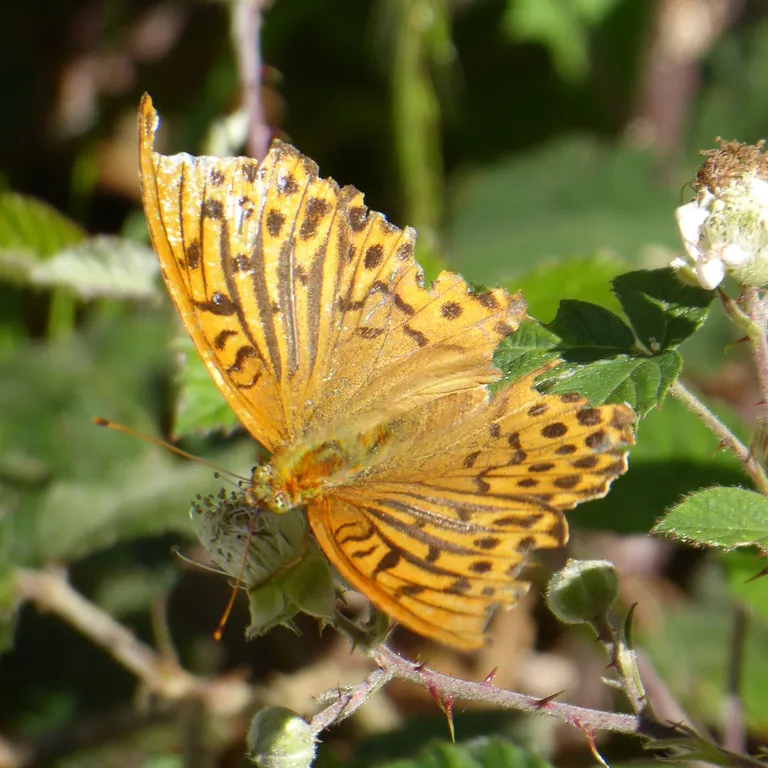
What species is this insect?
Argynnis paphia
